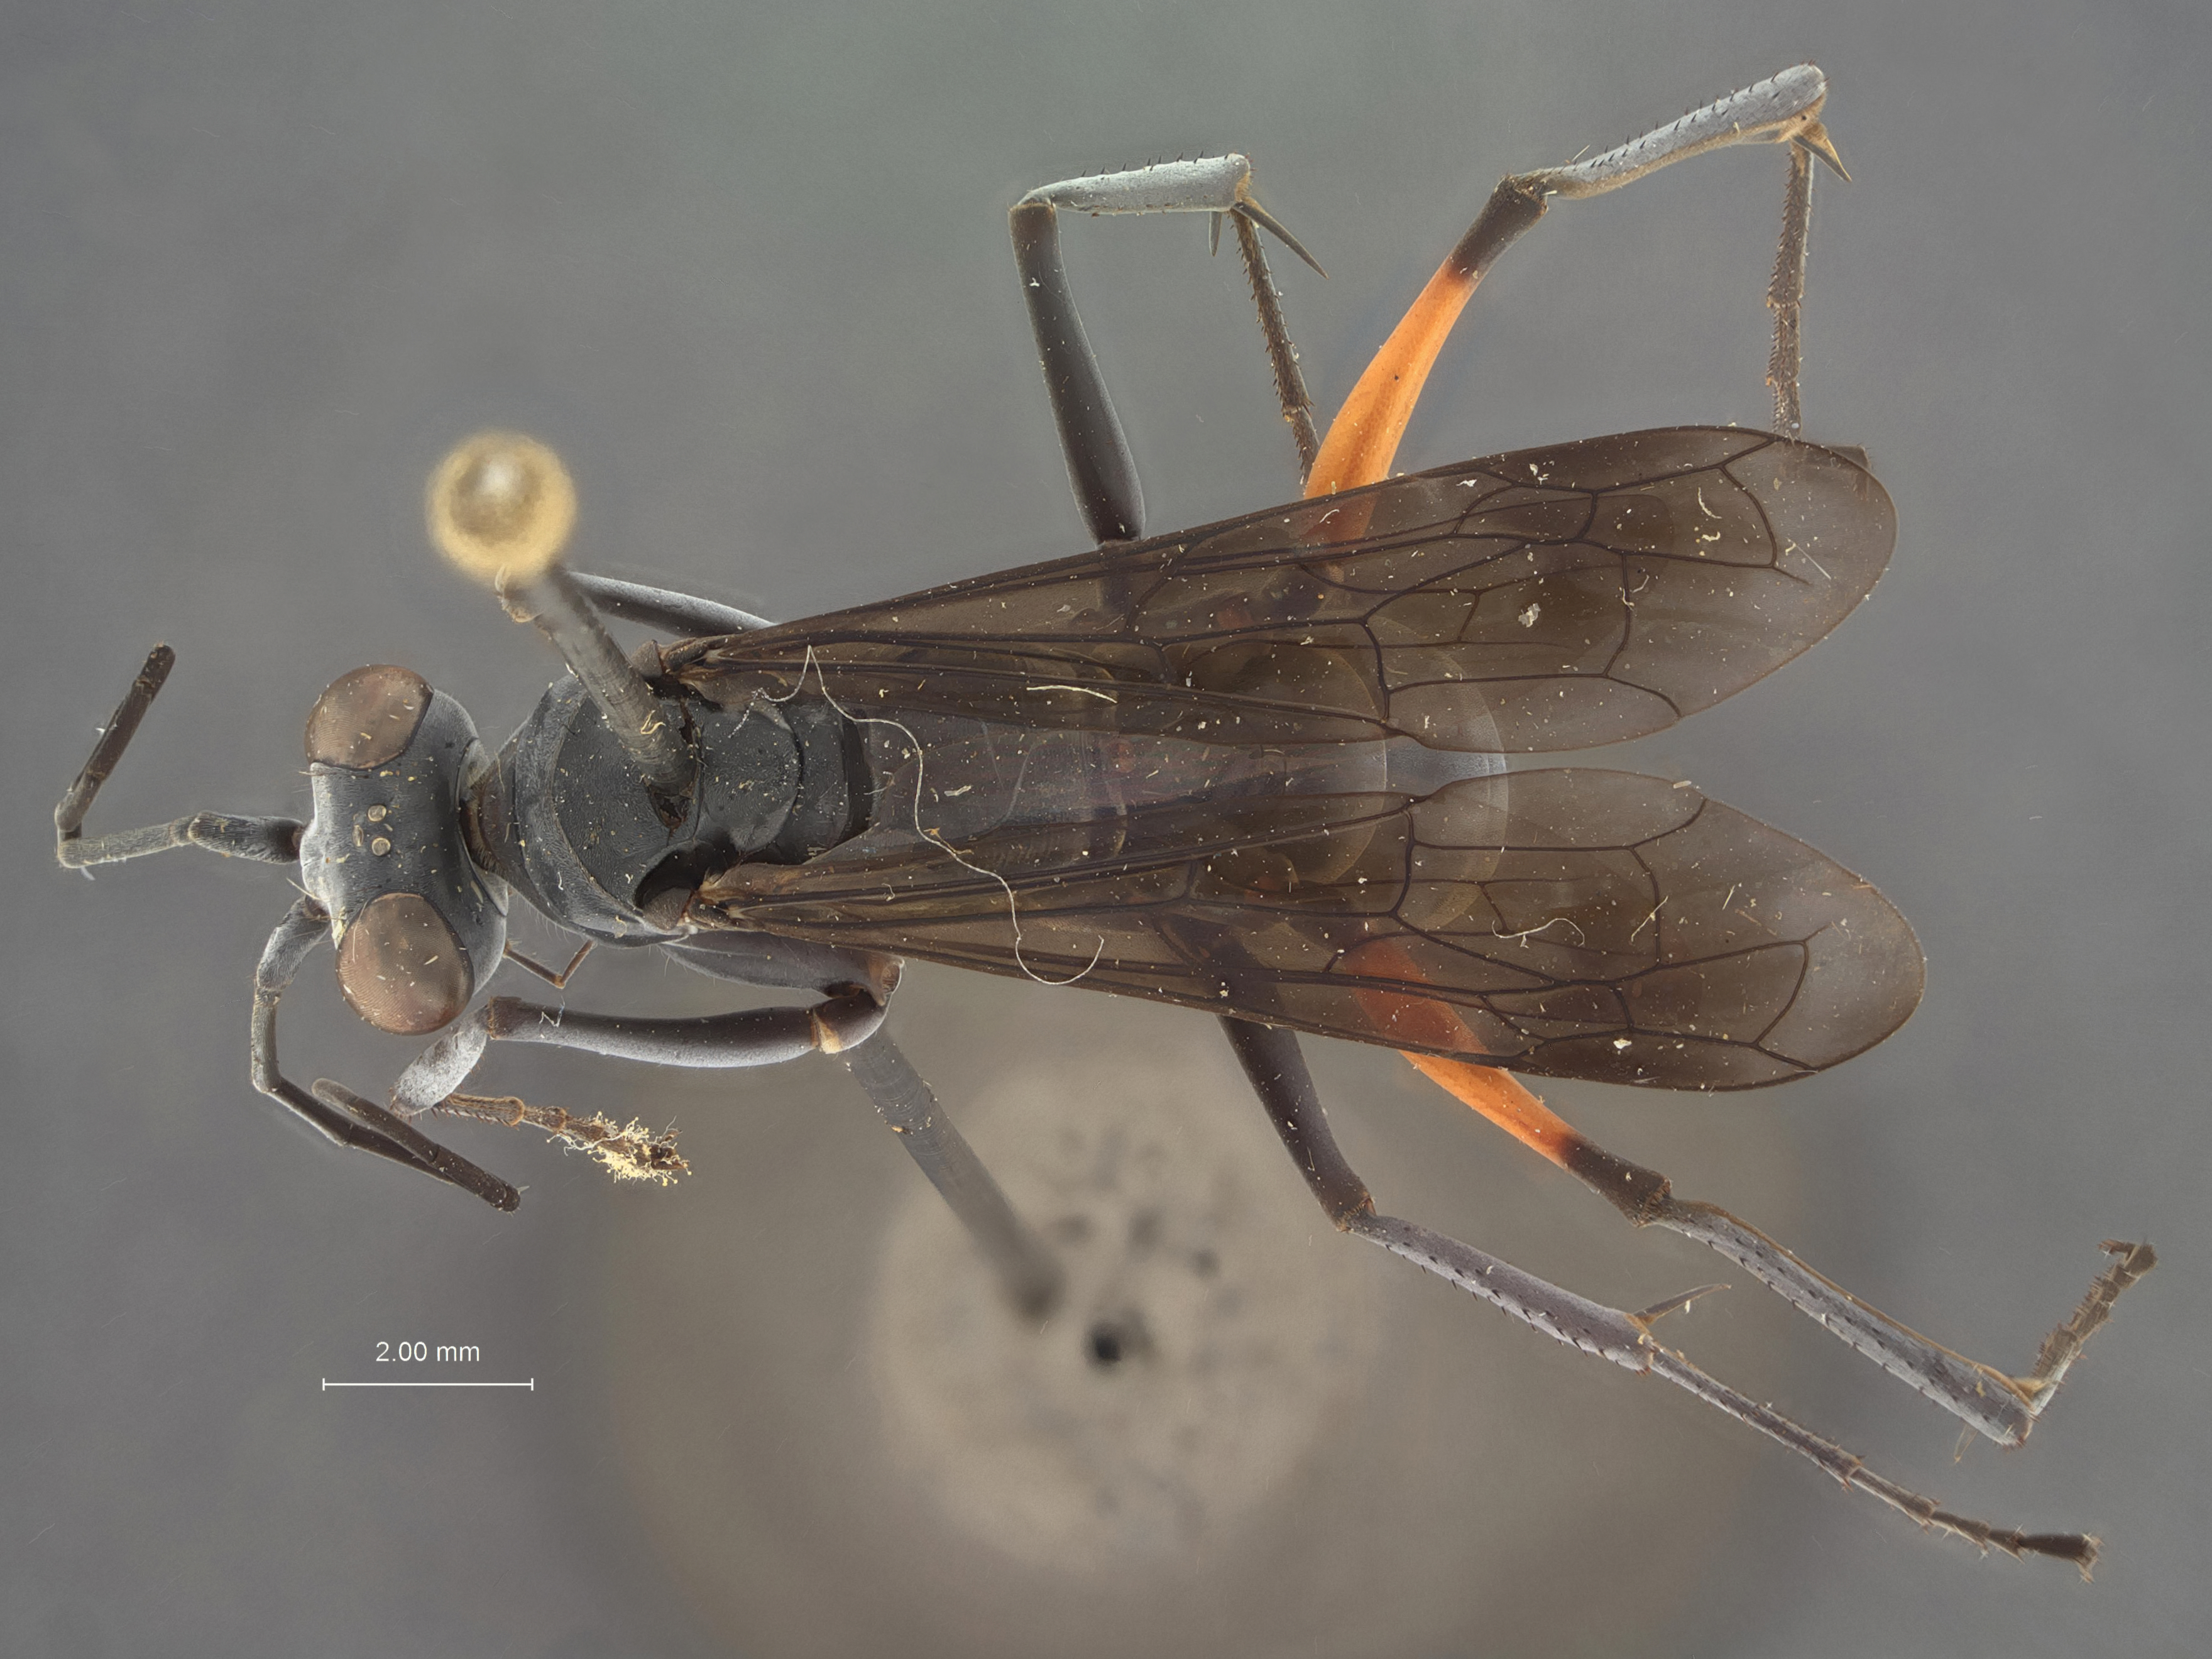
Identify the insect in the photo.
Auplopus lankaensis
